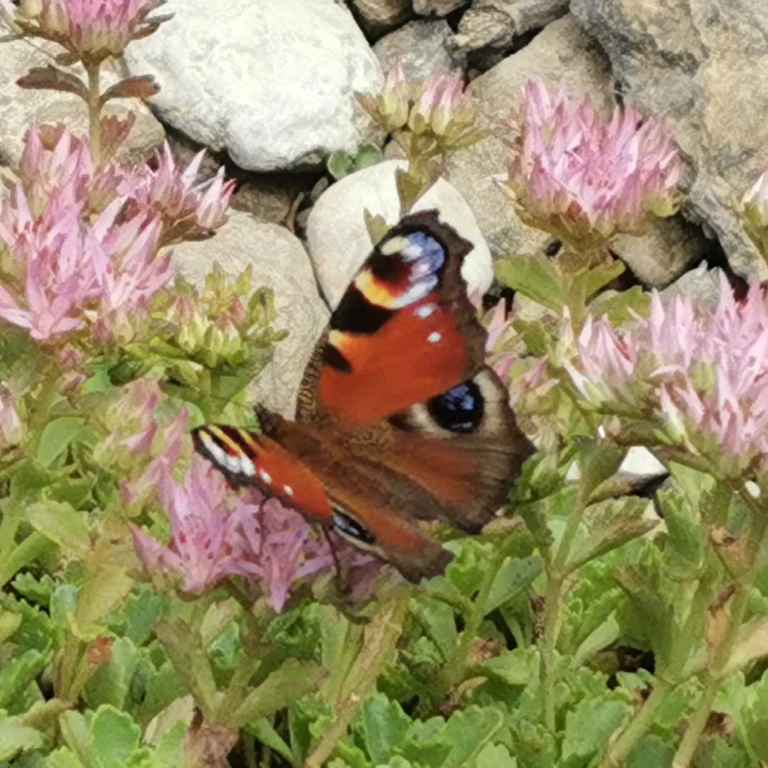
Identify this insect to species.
Aglais io
